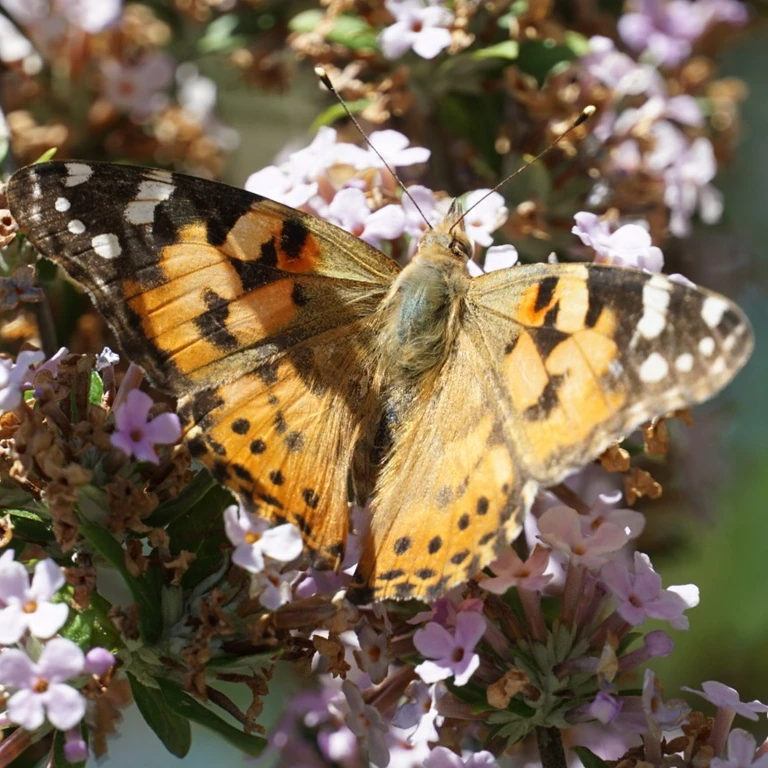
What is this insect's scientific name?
Vanessa cardui
